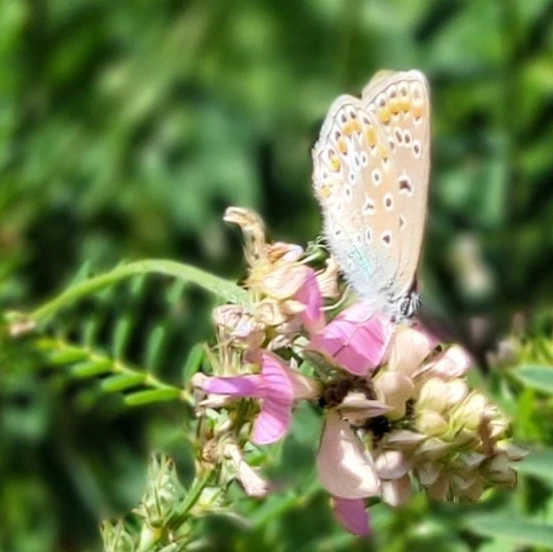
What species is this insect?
Polyommatus icarus
